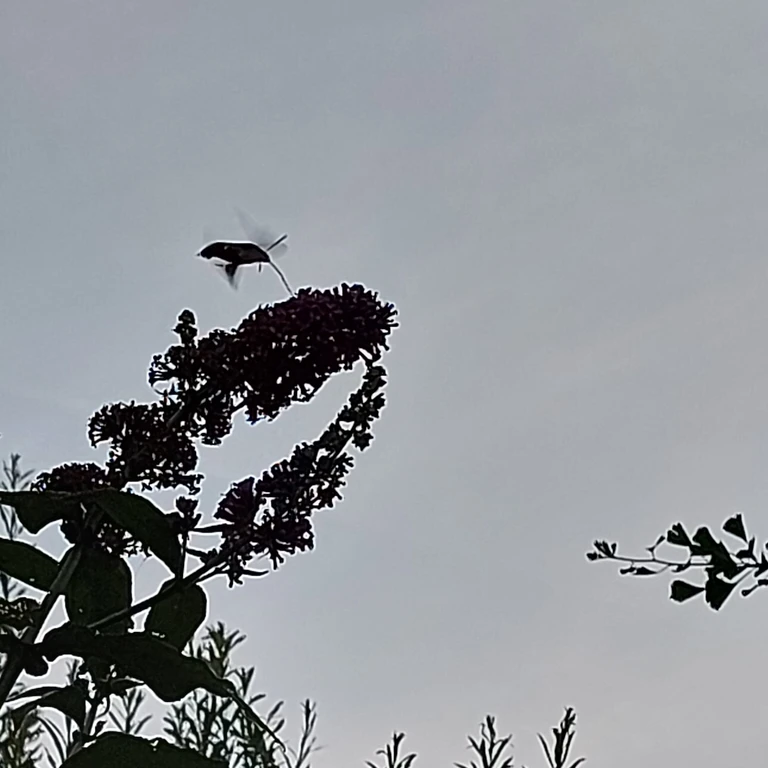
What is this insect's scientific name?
Macroglossum stellatarum
